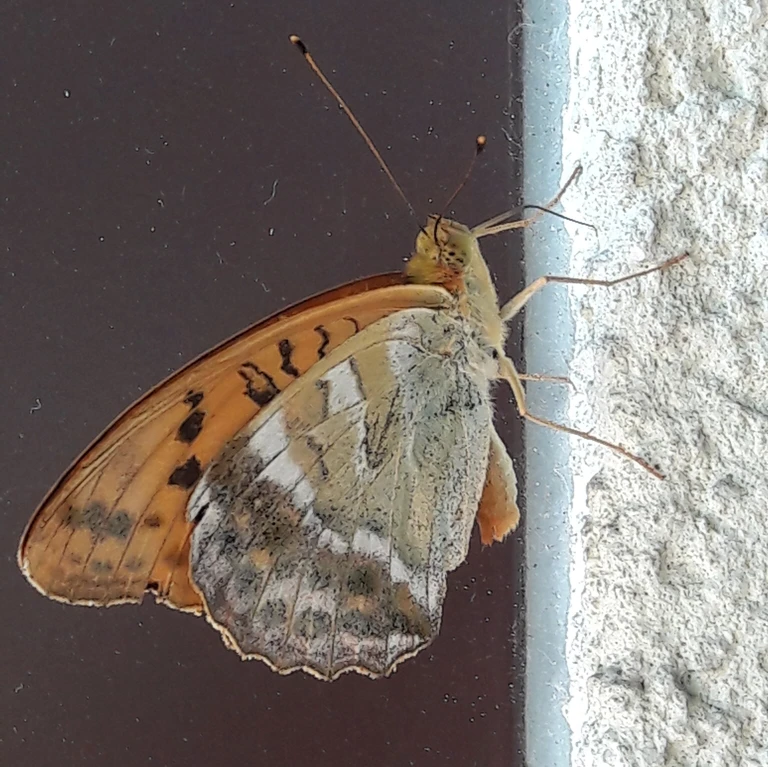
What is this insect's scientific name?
Argynnis paphia
